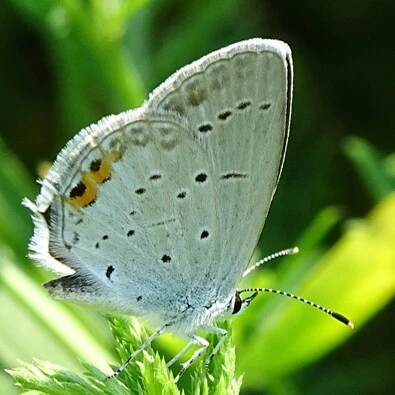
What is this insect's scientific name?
Cupido argiades (also Elkalyce argiades)
